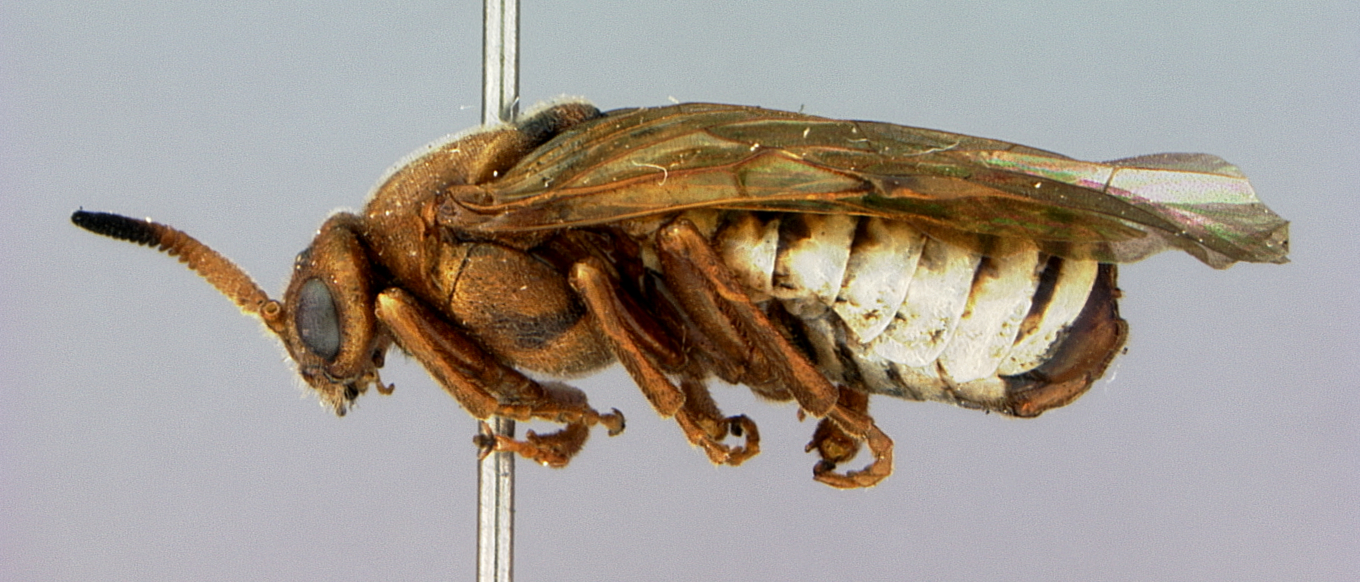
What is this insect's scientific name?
Zadiprion falsus
